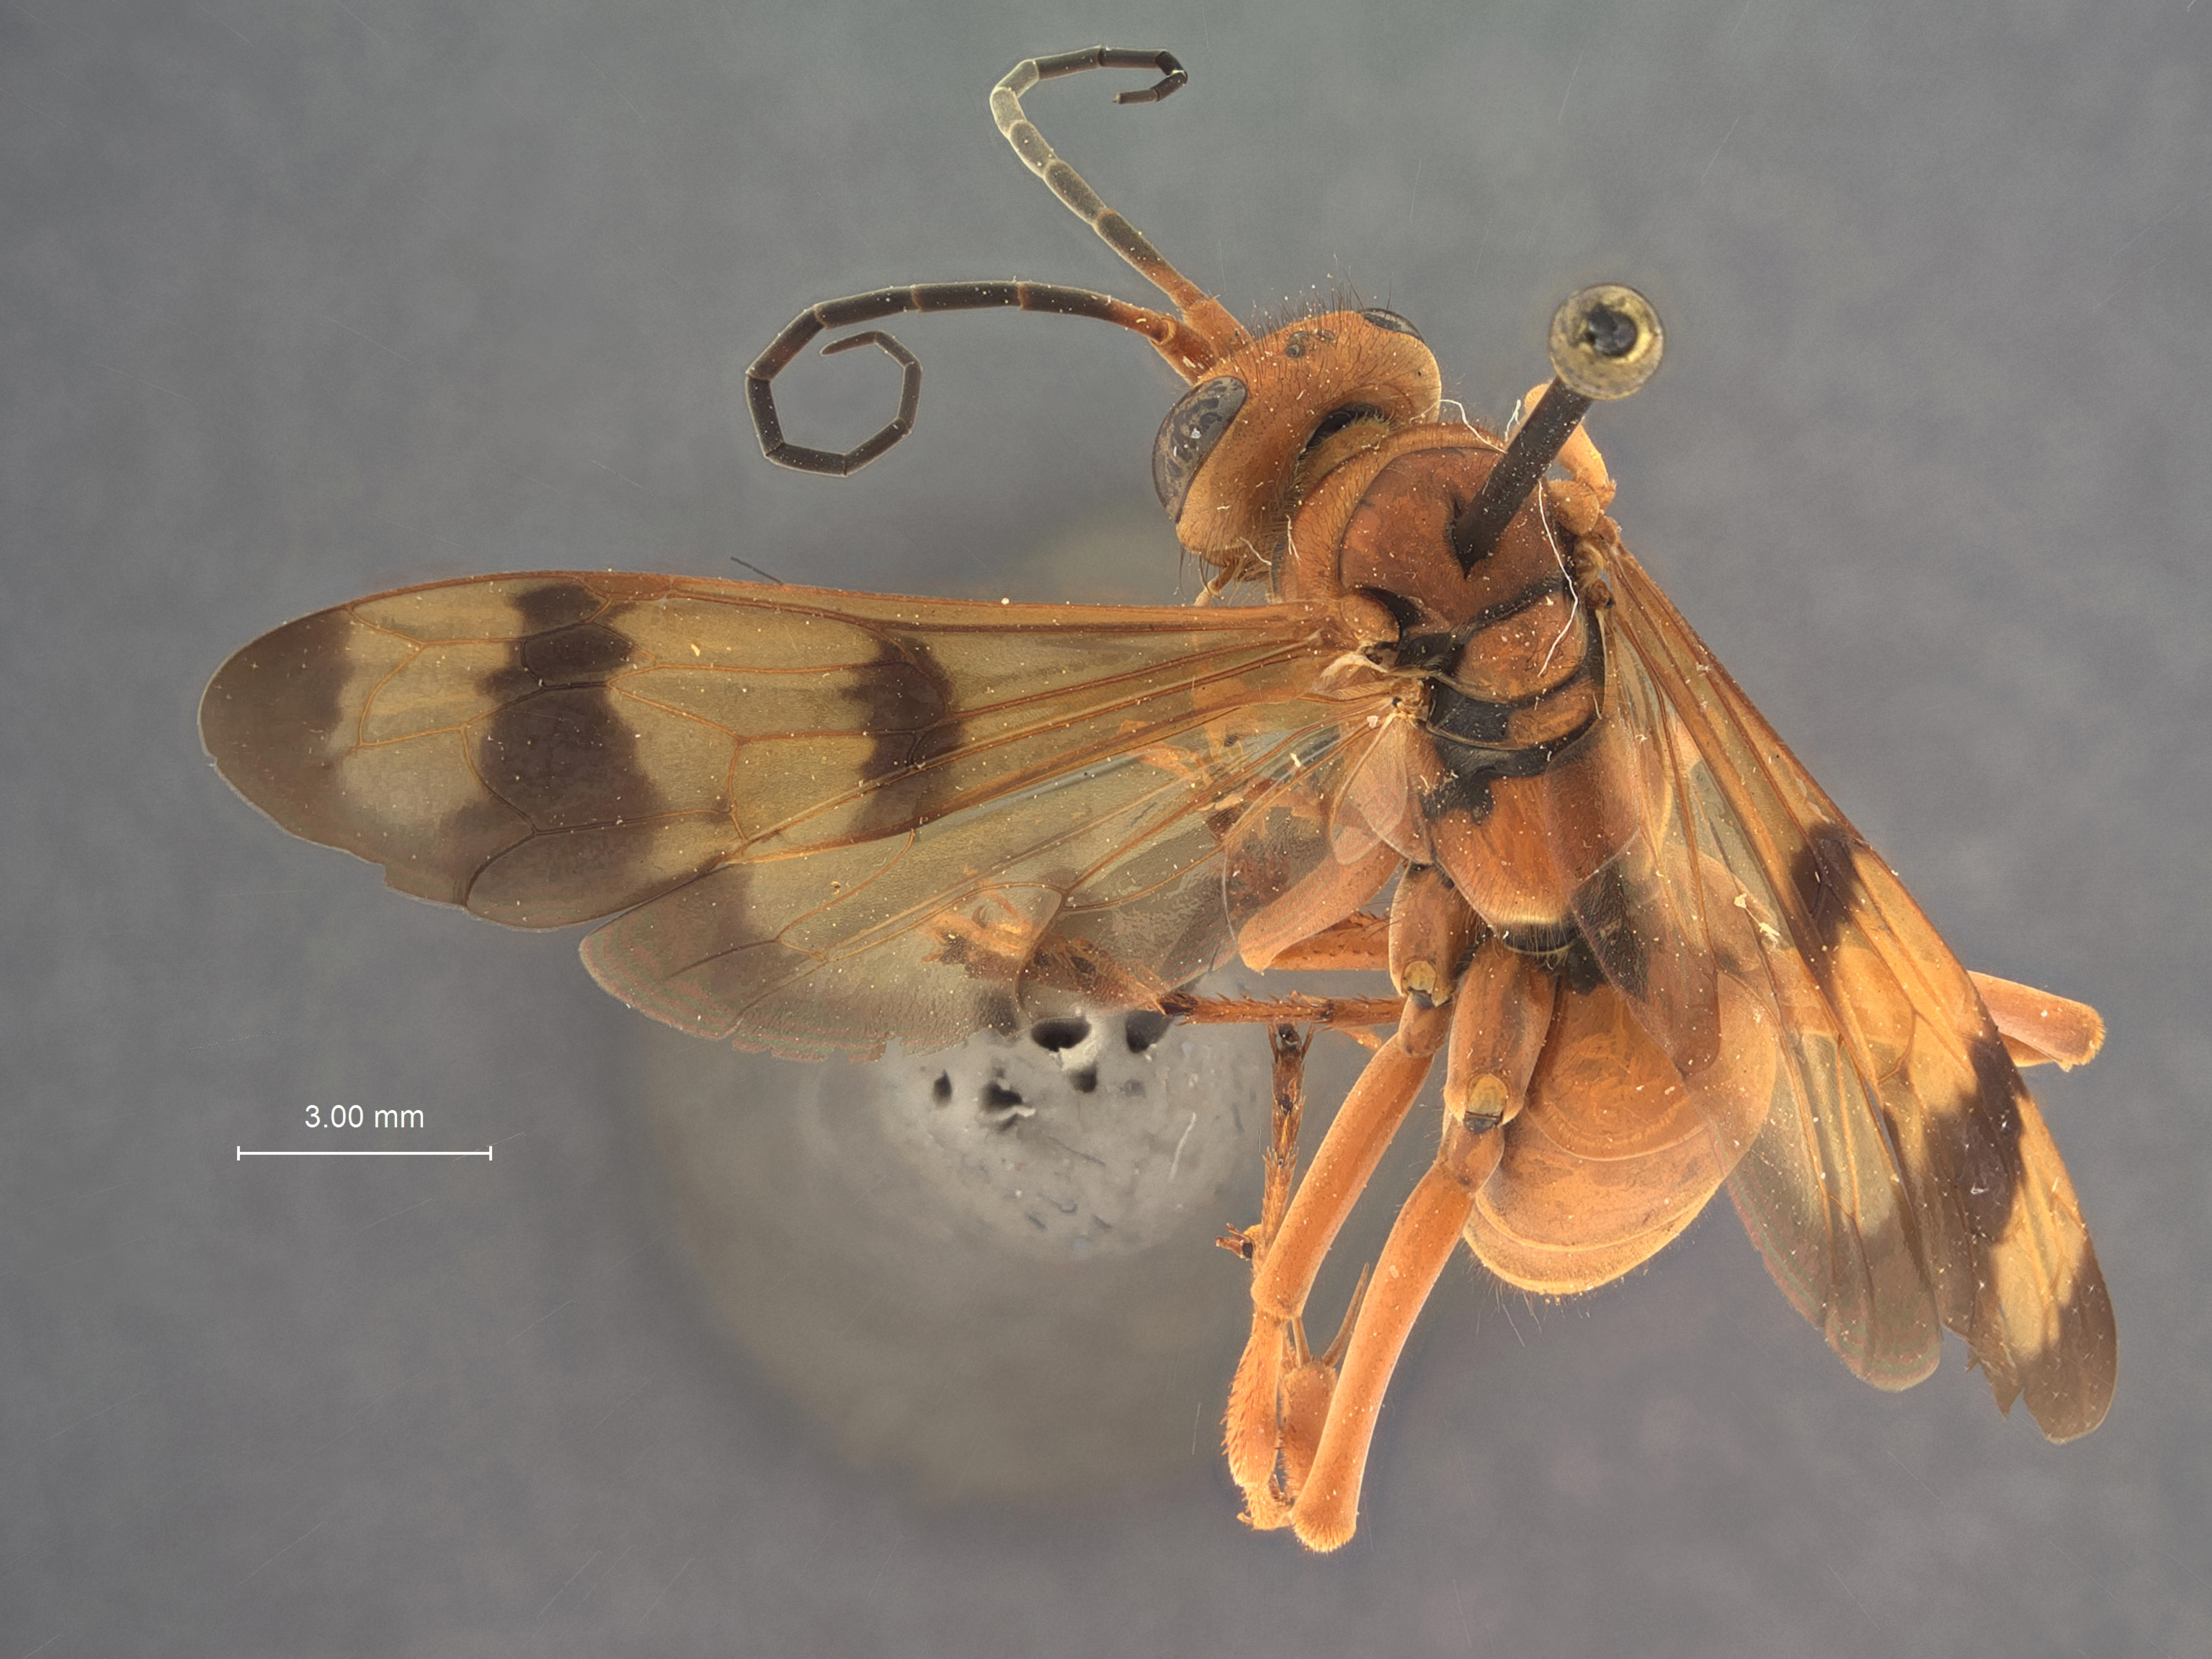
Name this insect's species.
Priocnessus hurdi
